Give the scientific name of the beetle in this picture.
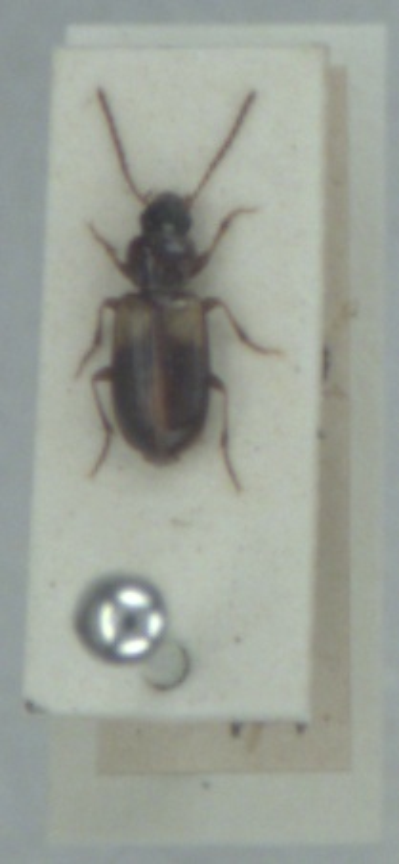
Acupalpus meridianus
